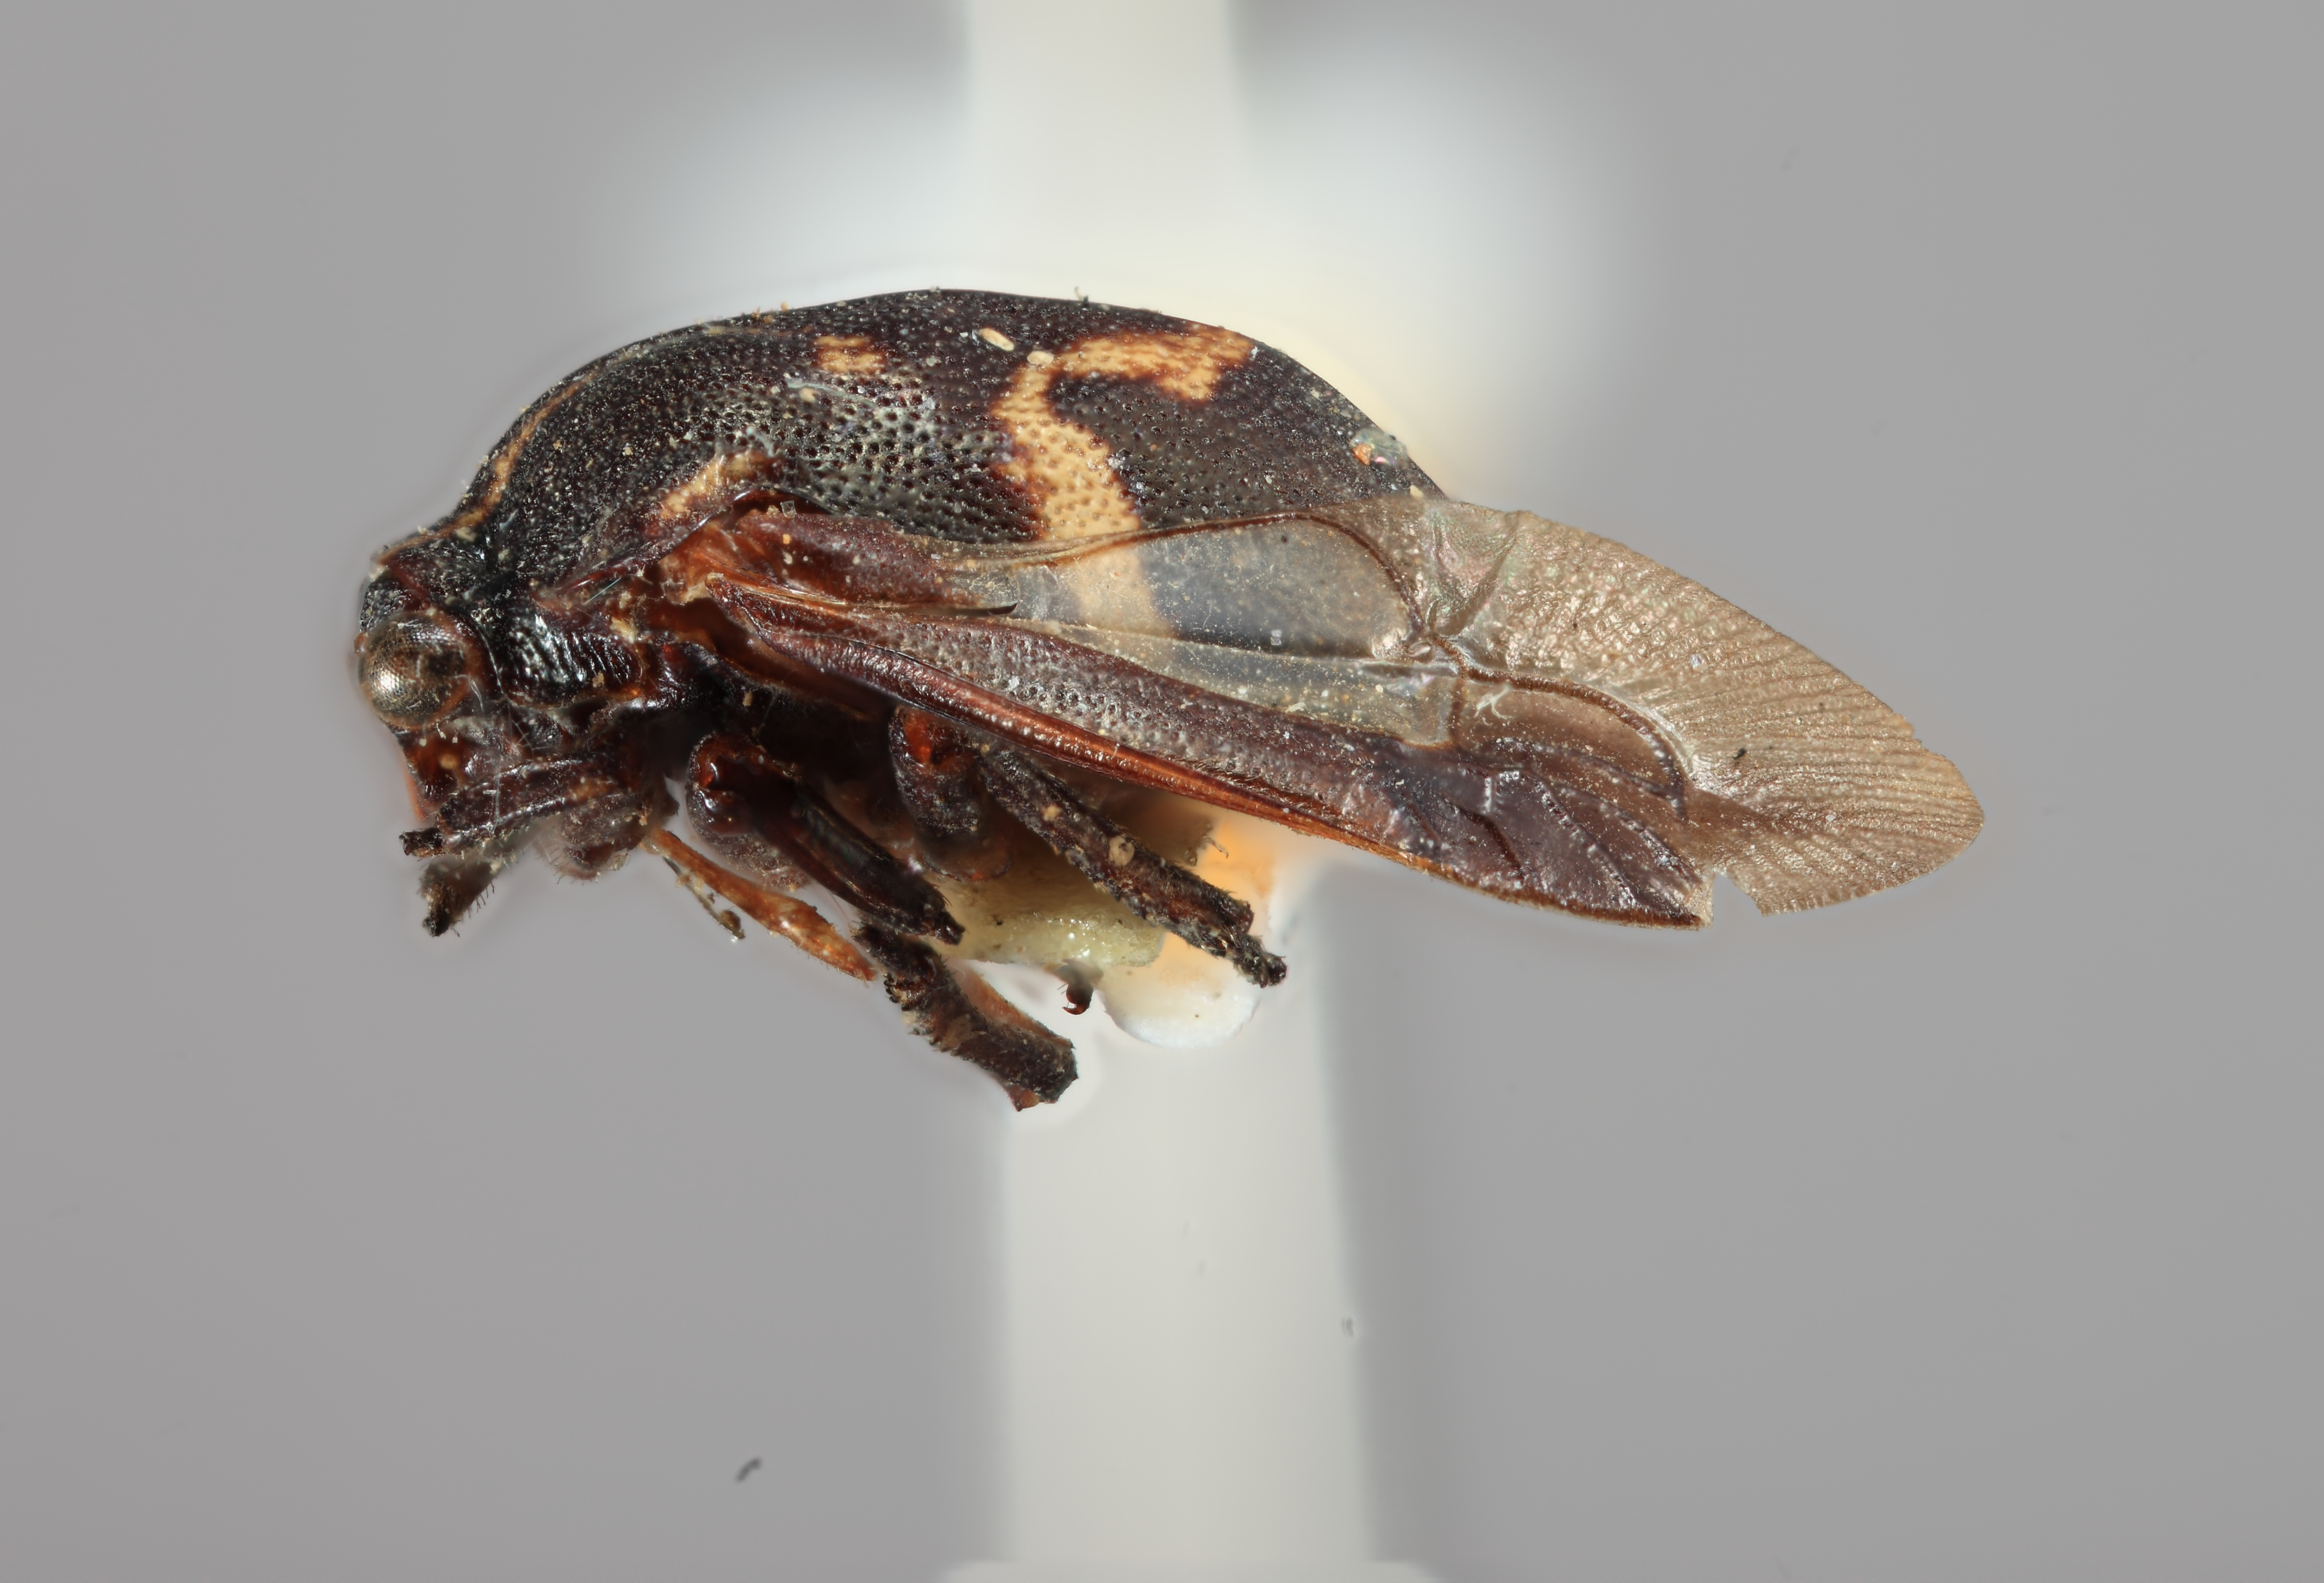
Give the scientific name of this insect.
Ceratopola sodalis
